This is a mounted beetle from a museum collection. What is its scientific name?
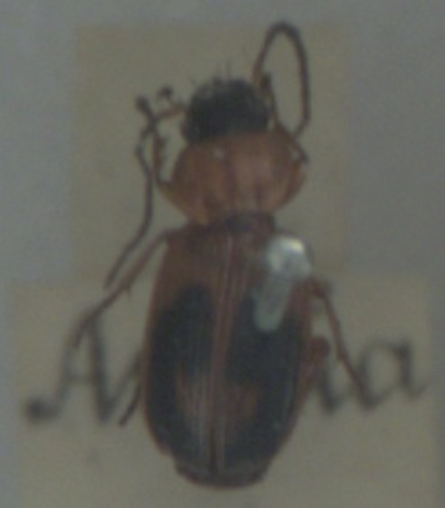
Badister bullatus
